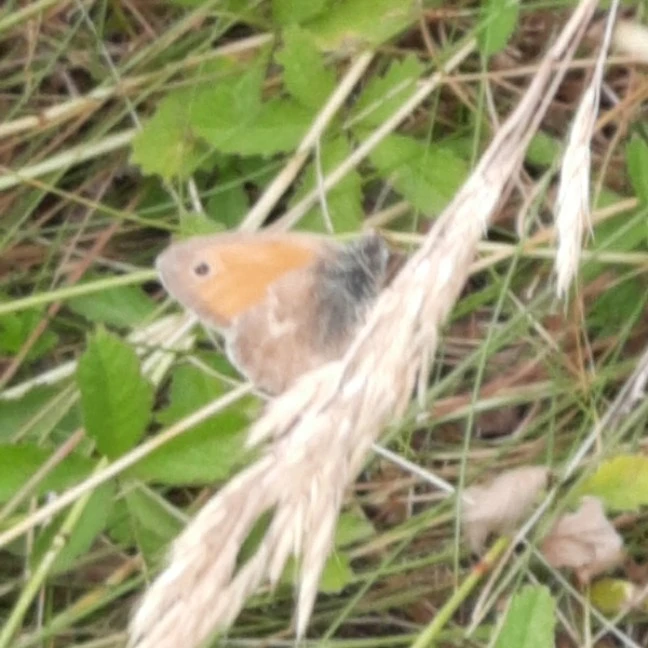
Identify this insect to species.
Coenonympha pamphilus
